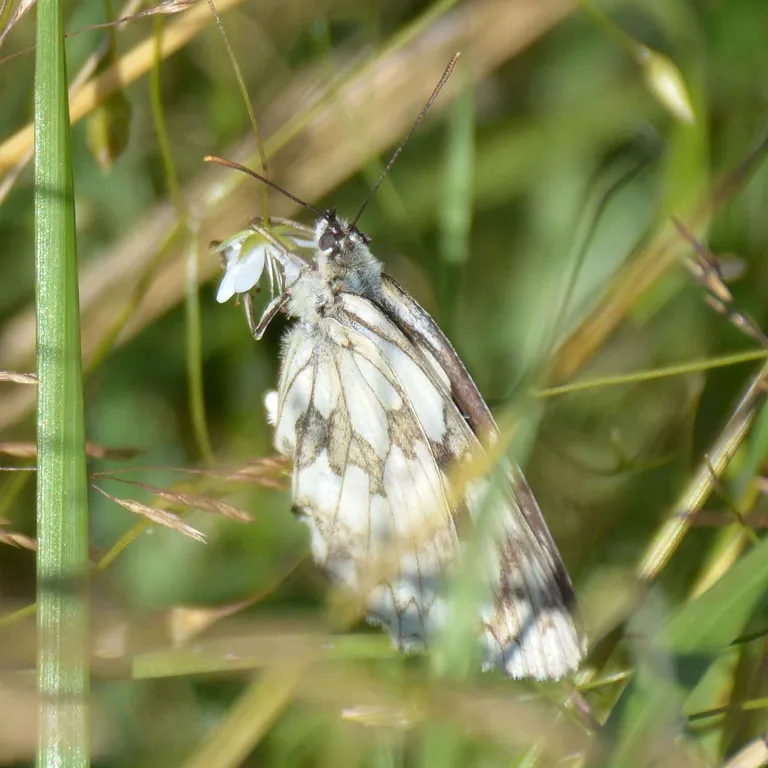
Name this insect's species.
Melanargia galathea
